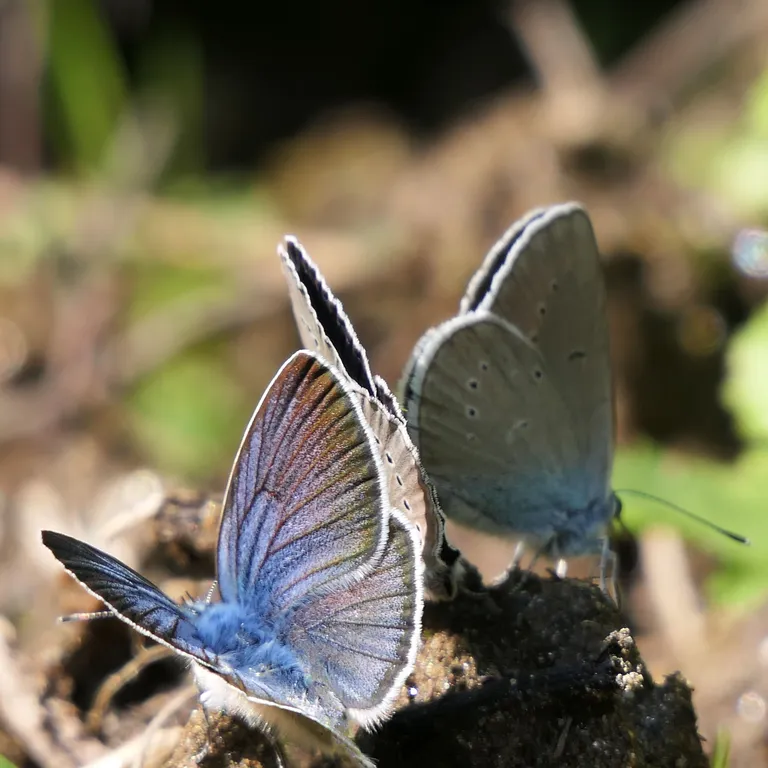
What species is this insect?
Cyaniris semiargus
